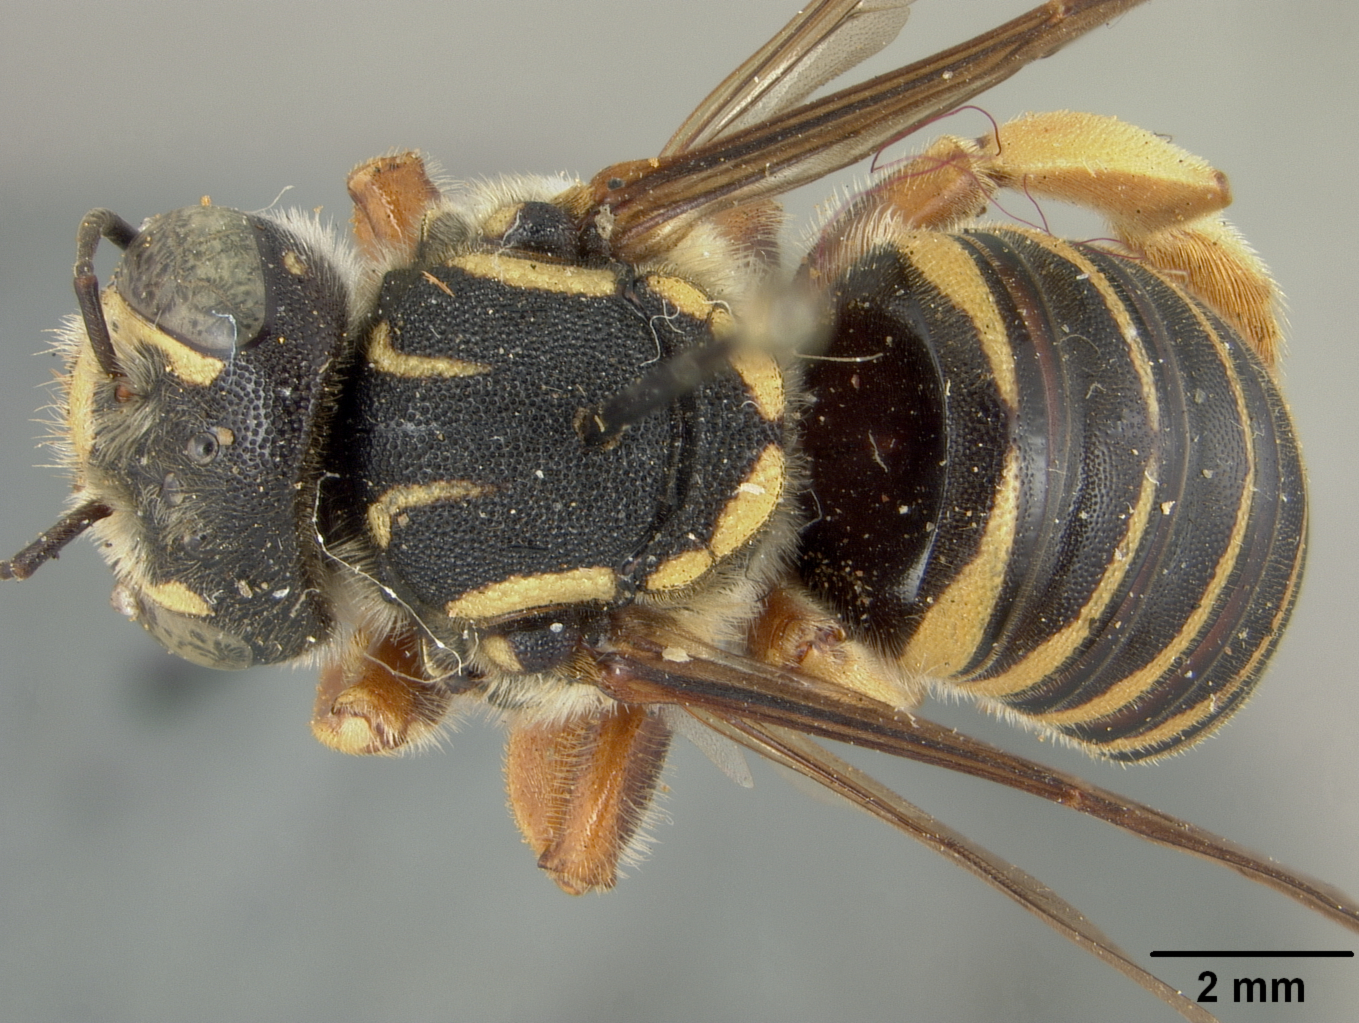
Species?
Anthidium harbecki
